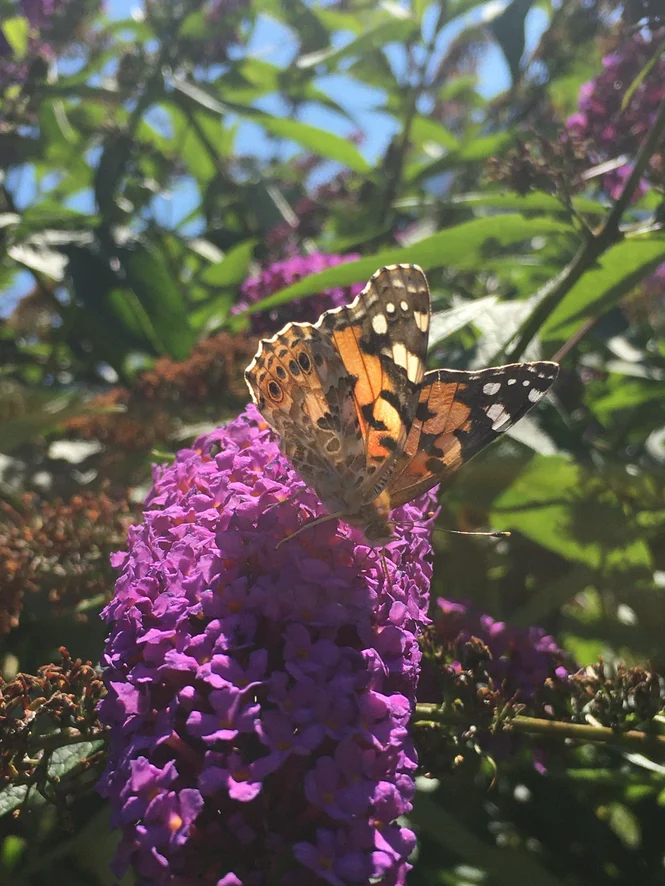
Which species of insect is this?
Vanessa cardui
